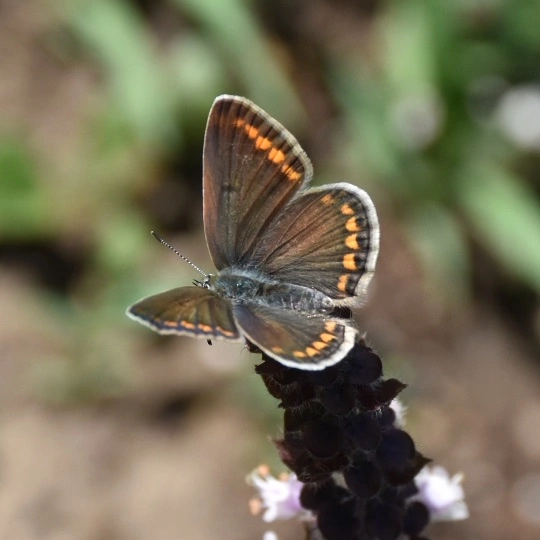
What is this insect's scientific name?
Aricia agestis/artaxerxes
